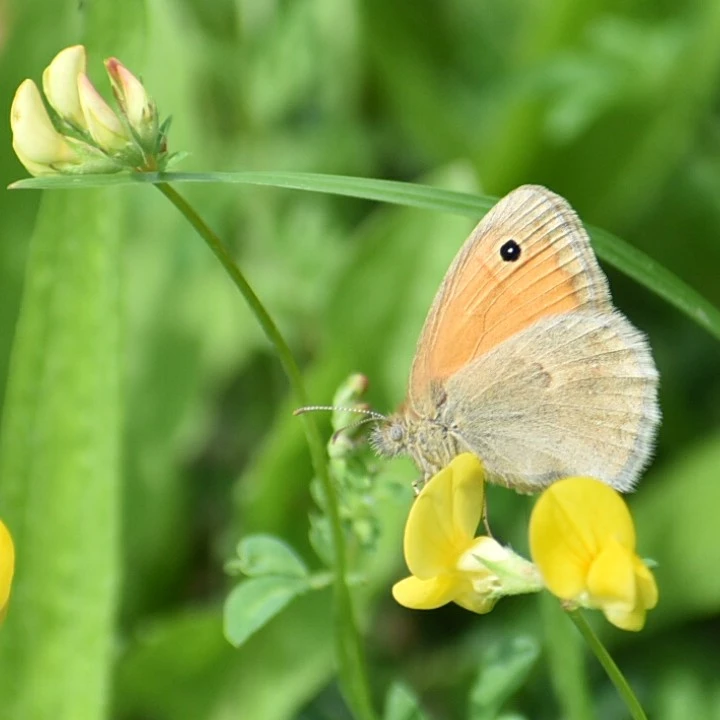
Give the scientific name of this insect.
Coenonympha pamphilus
